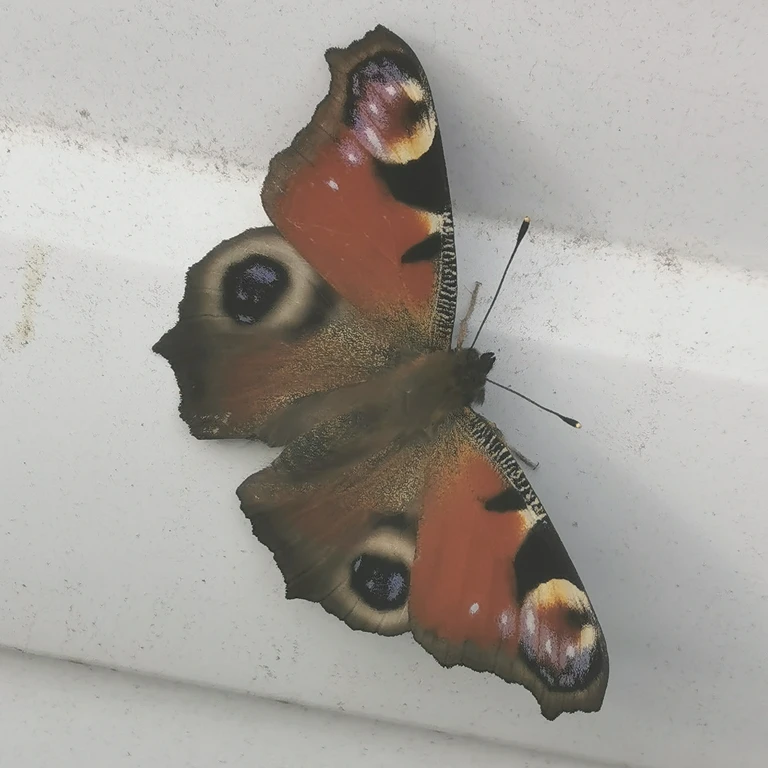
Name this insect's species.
Aglais io
